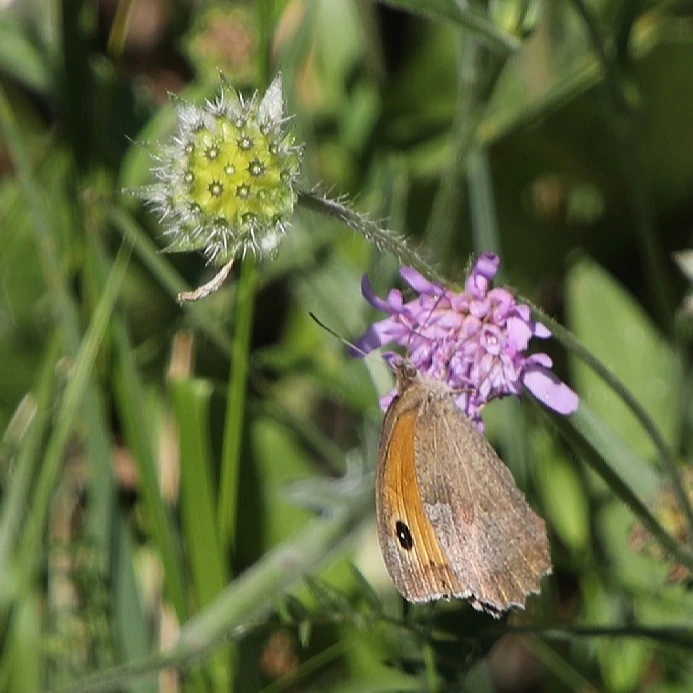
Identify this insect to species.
Maniola jurtina
